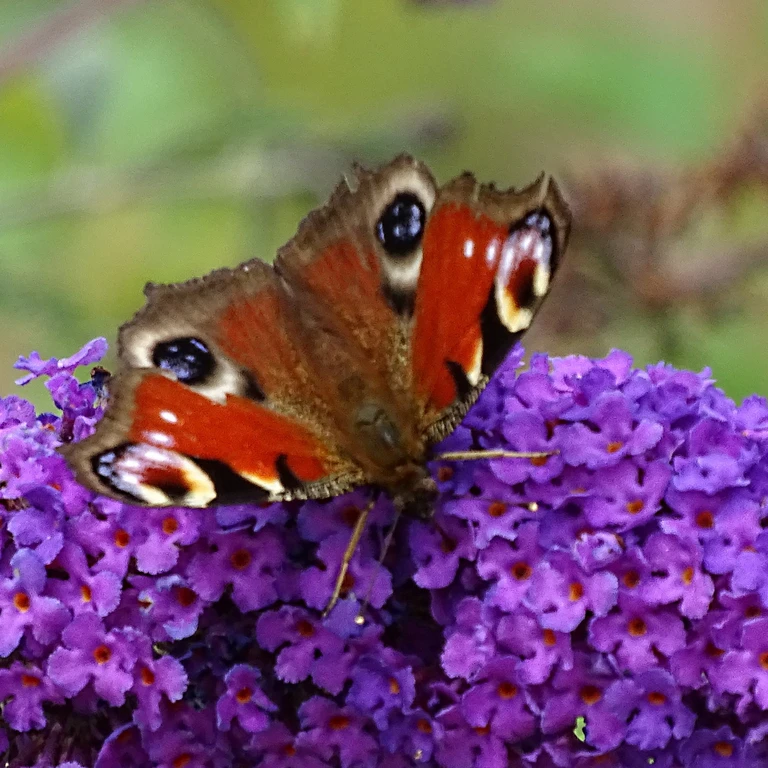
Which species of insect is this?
Aglais io
